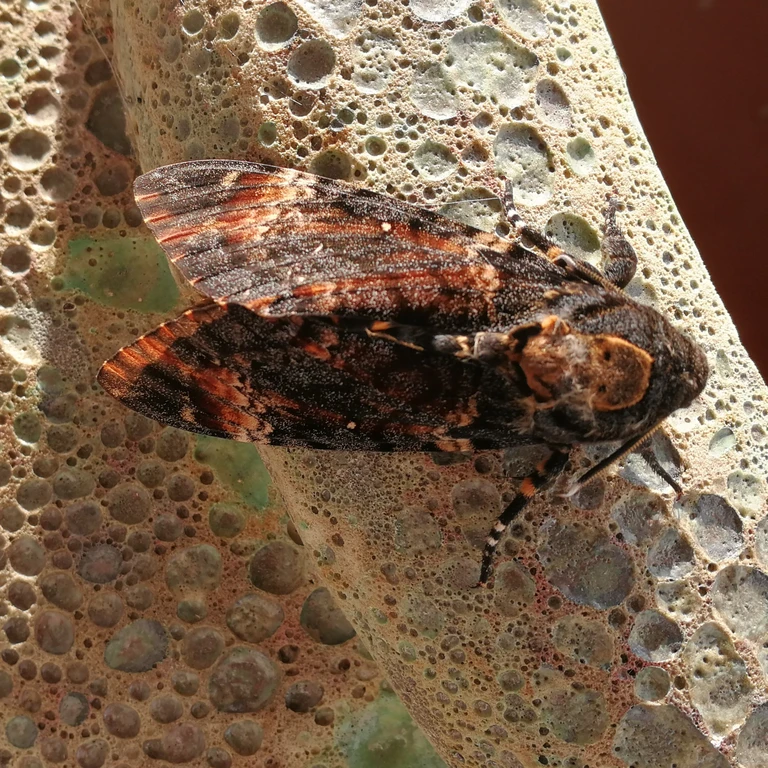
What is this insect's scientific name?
Acherontia atropos
